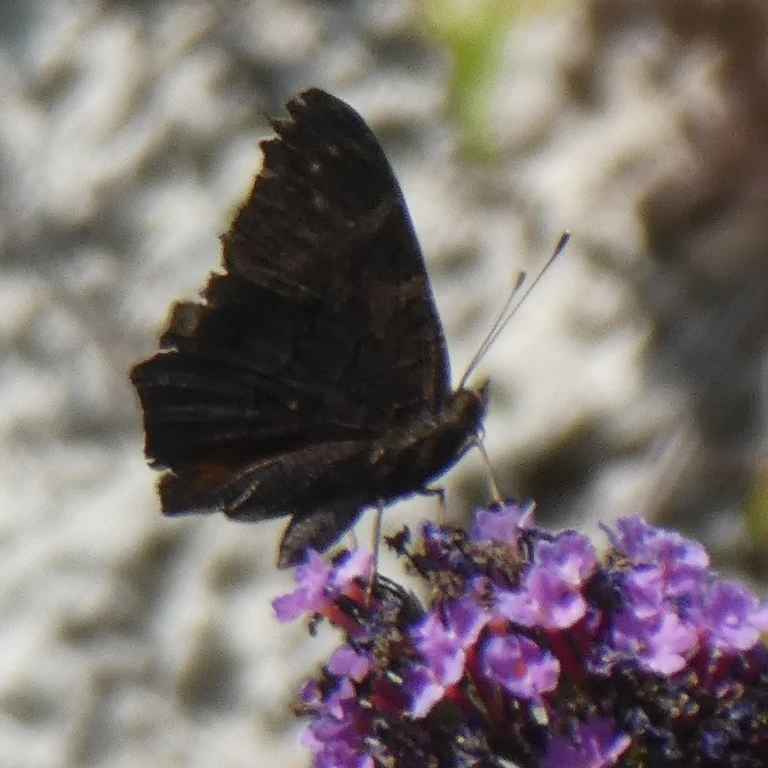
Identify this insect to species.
Aglais io
